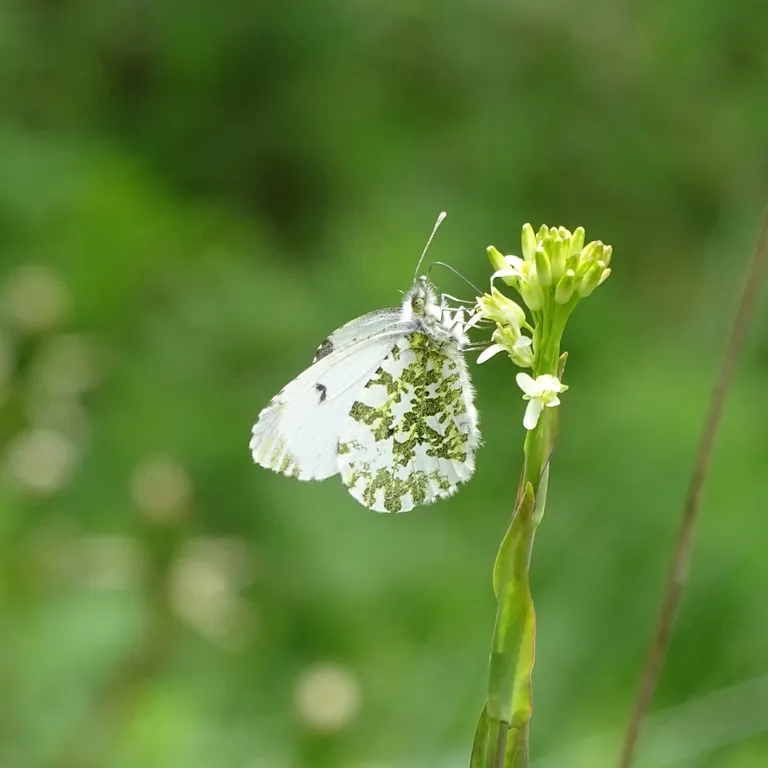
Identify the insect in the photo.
Anthocharis cardamines
